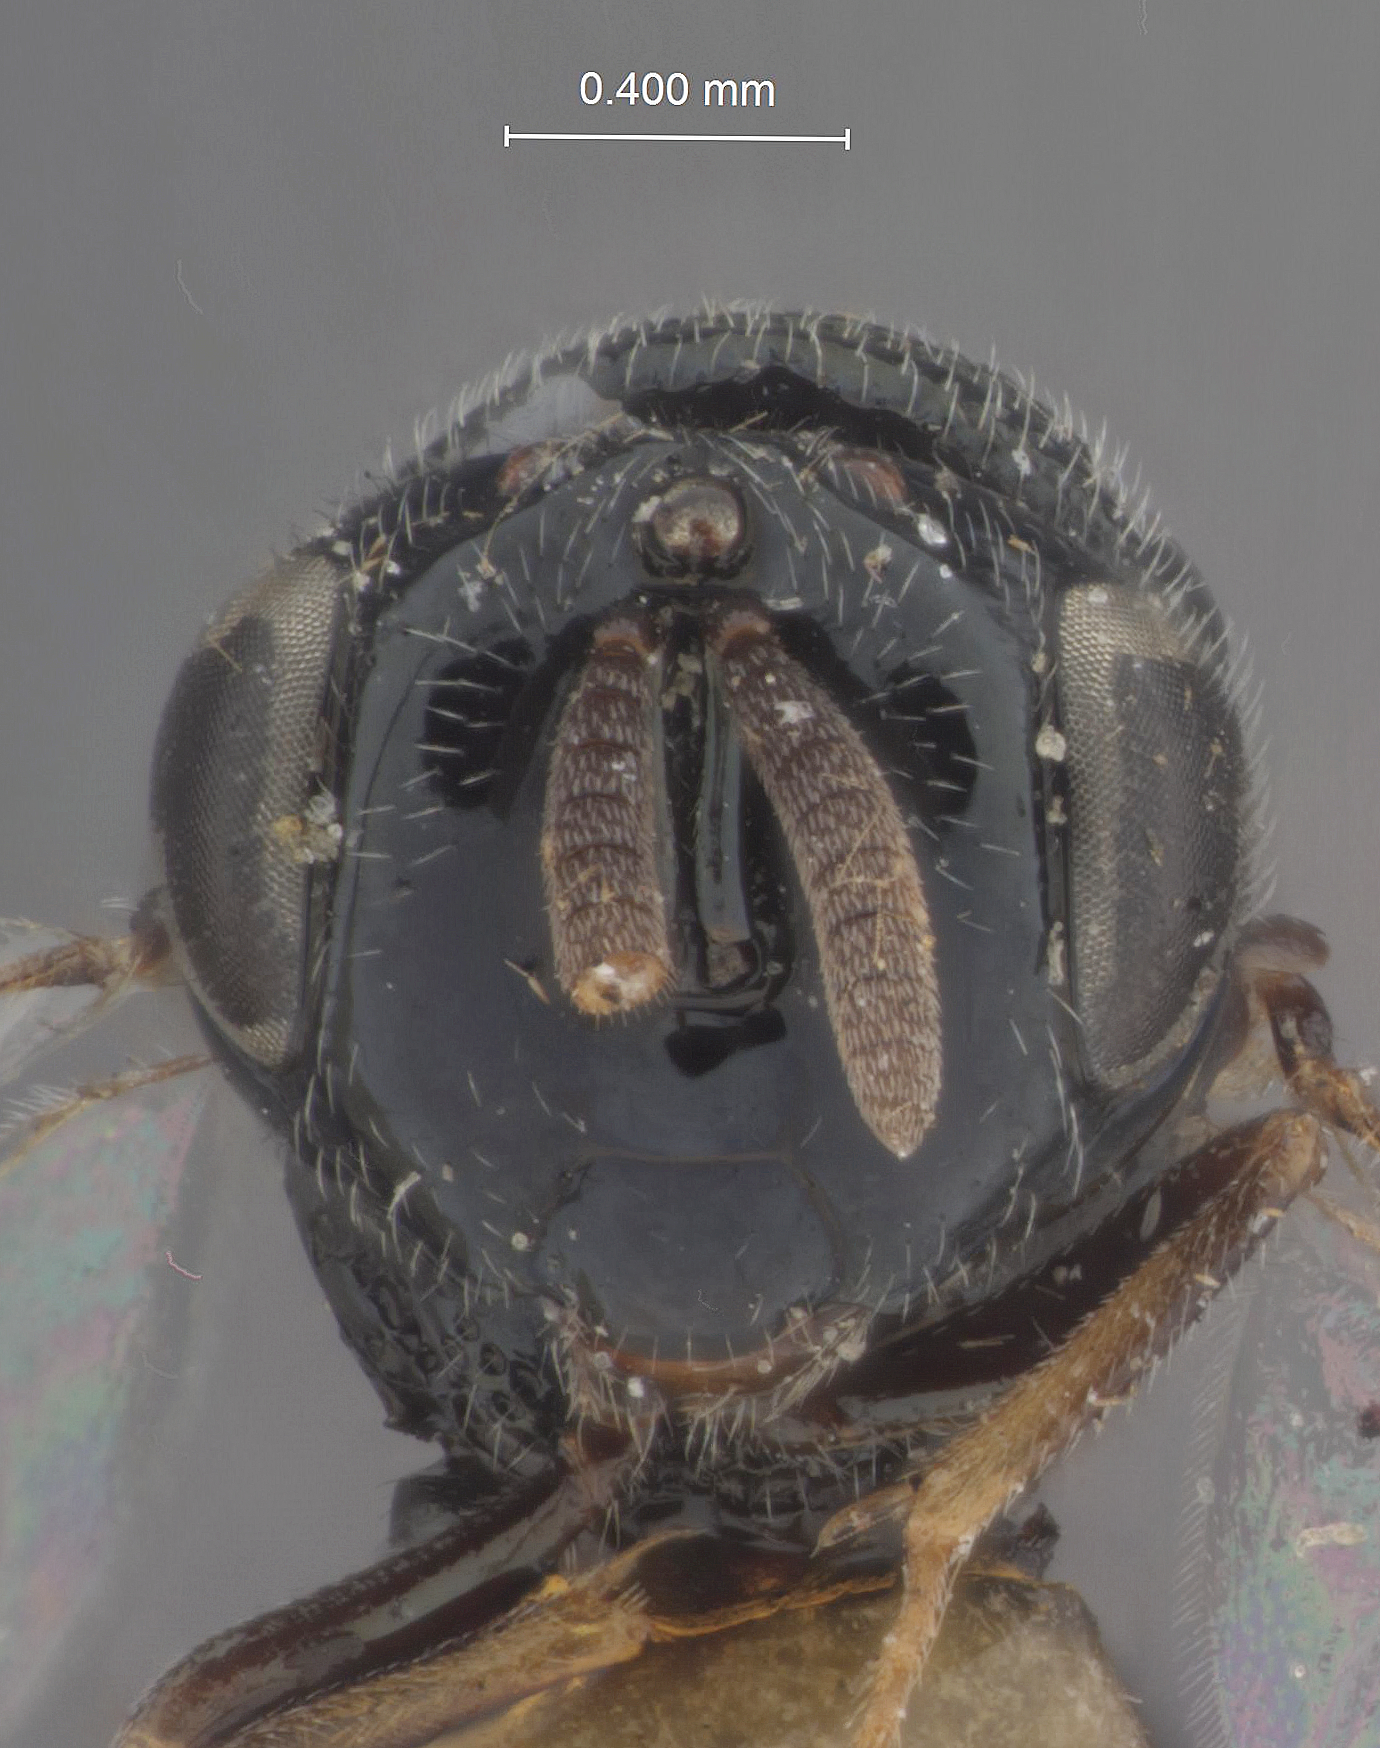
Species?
Perilampus capitatus
